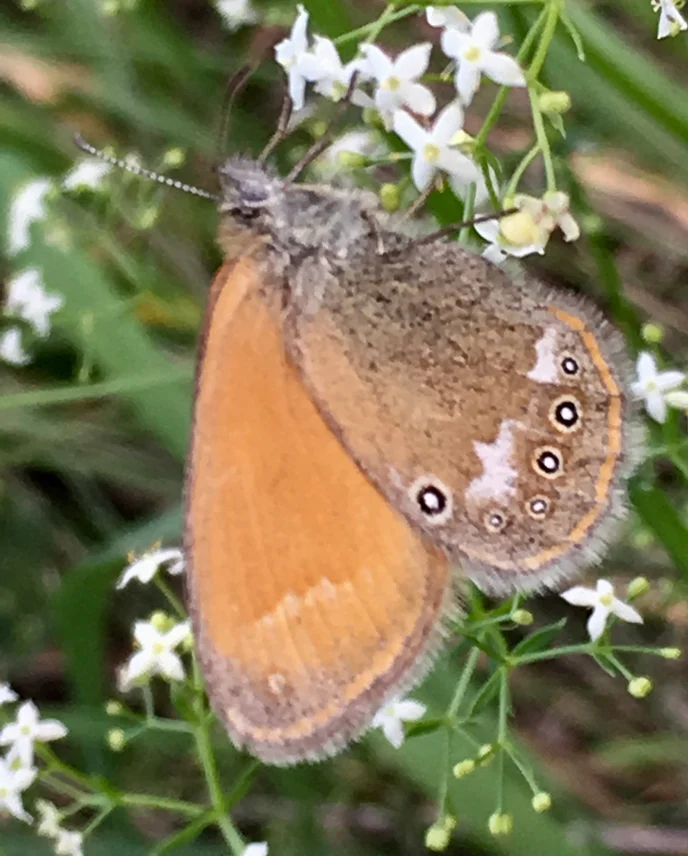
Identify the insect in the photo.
Coenonympha glycerion (also Coenonympha iphis)
